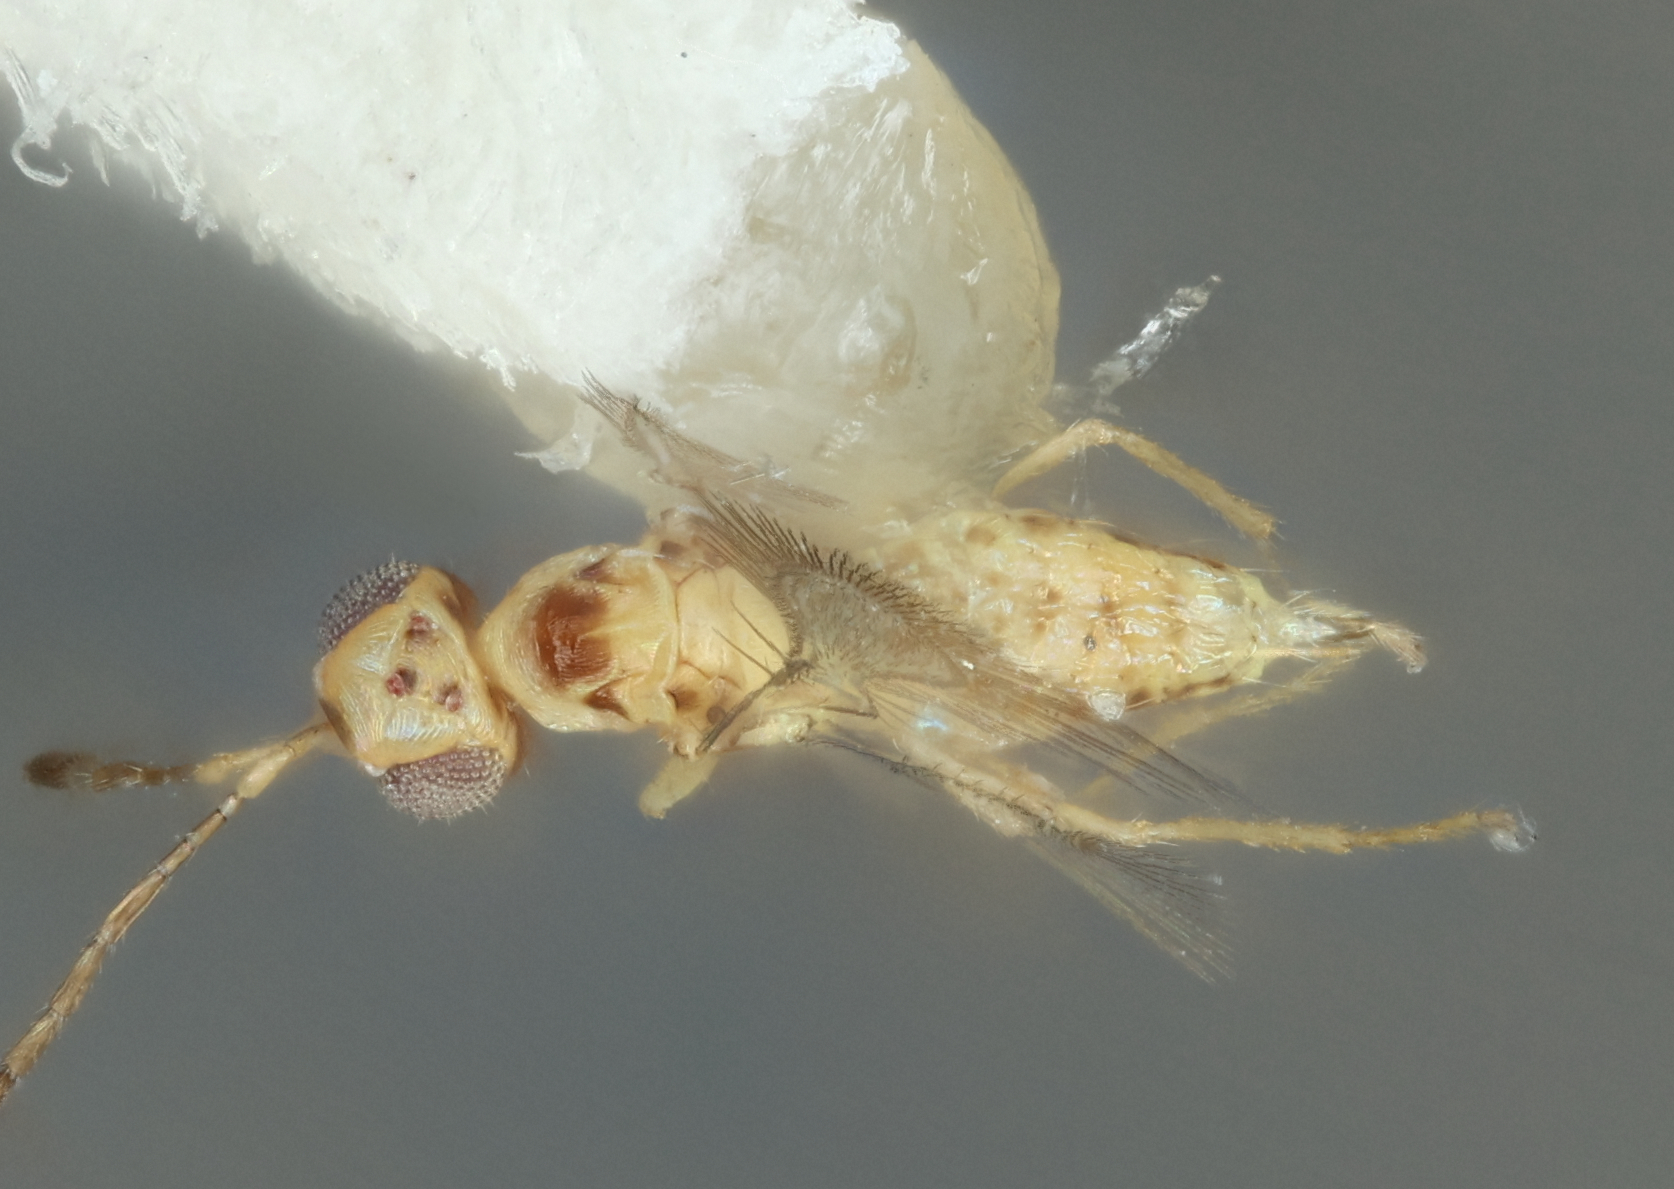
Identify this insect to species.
Anagrus stethynioides
